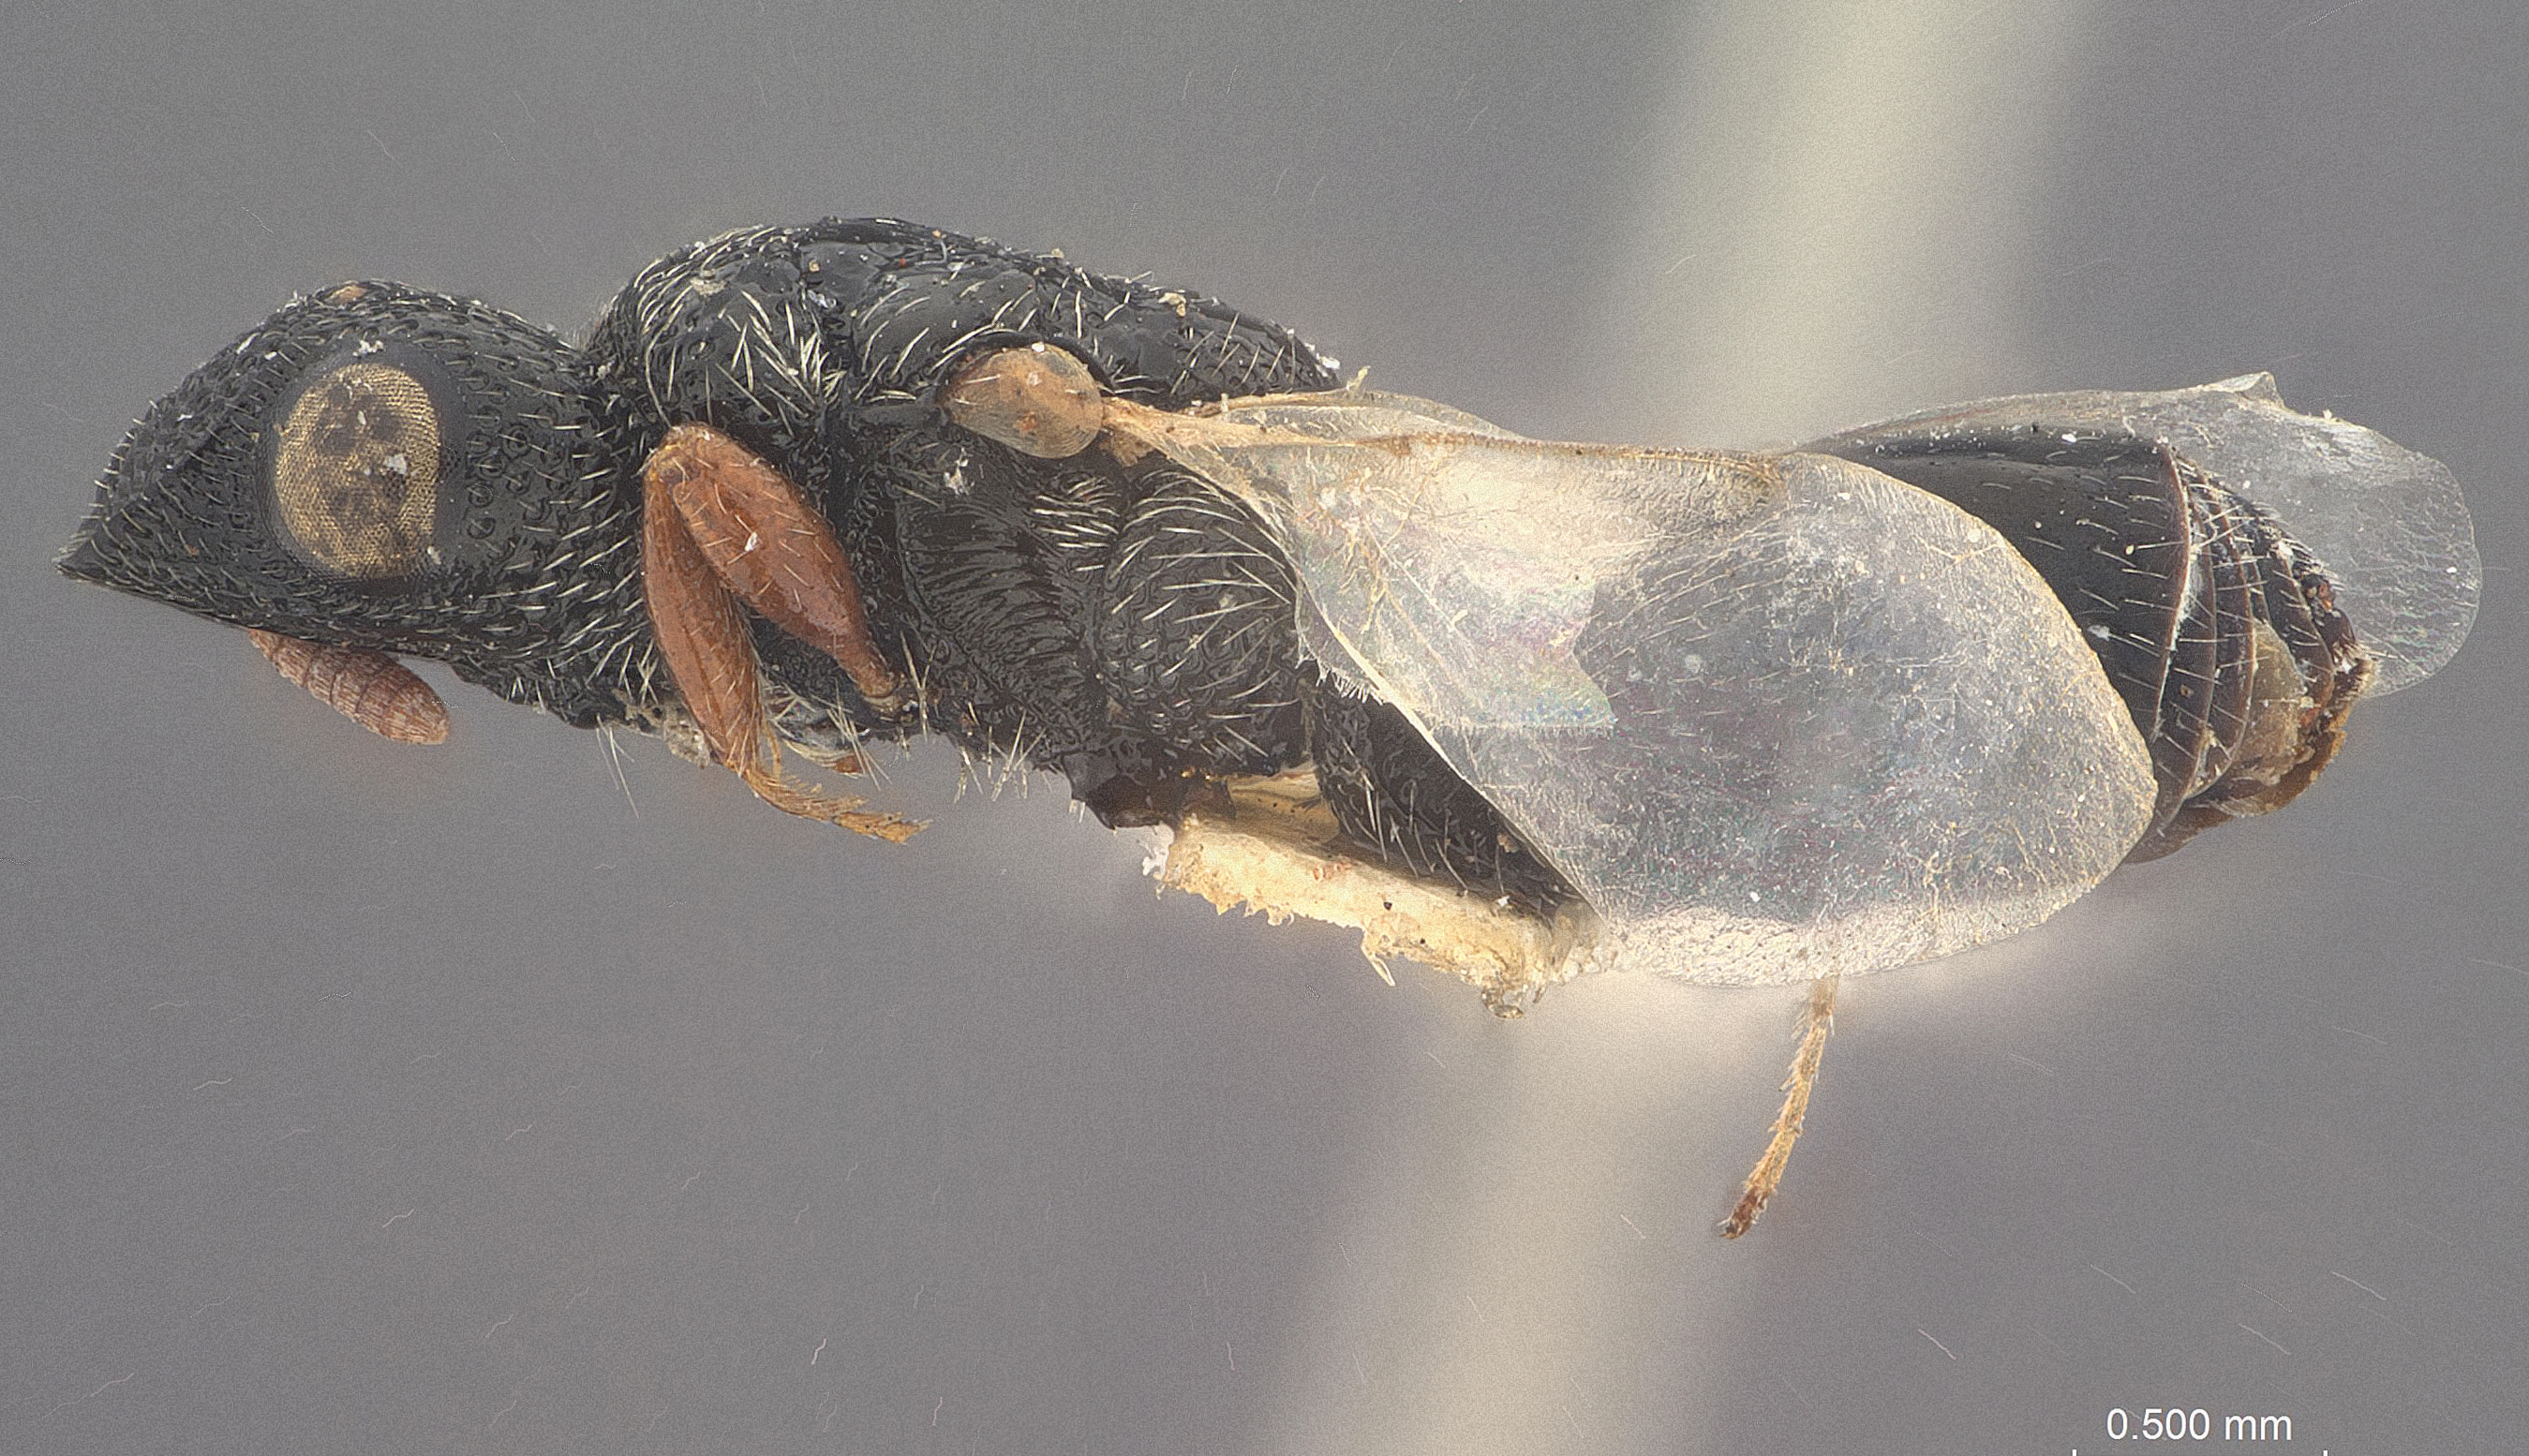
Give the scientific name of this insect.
Dicranorhina luzonensis
